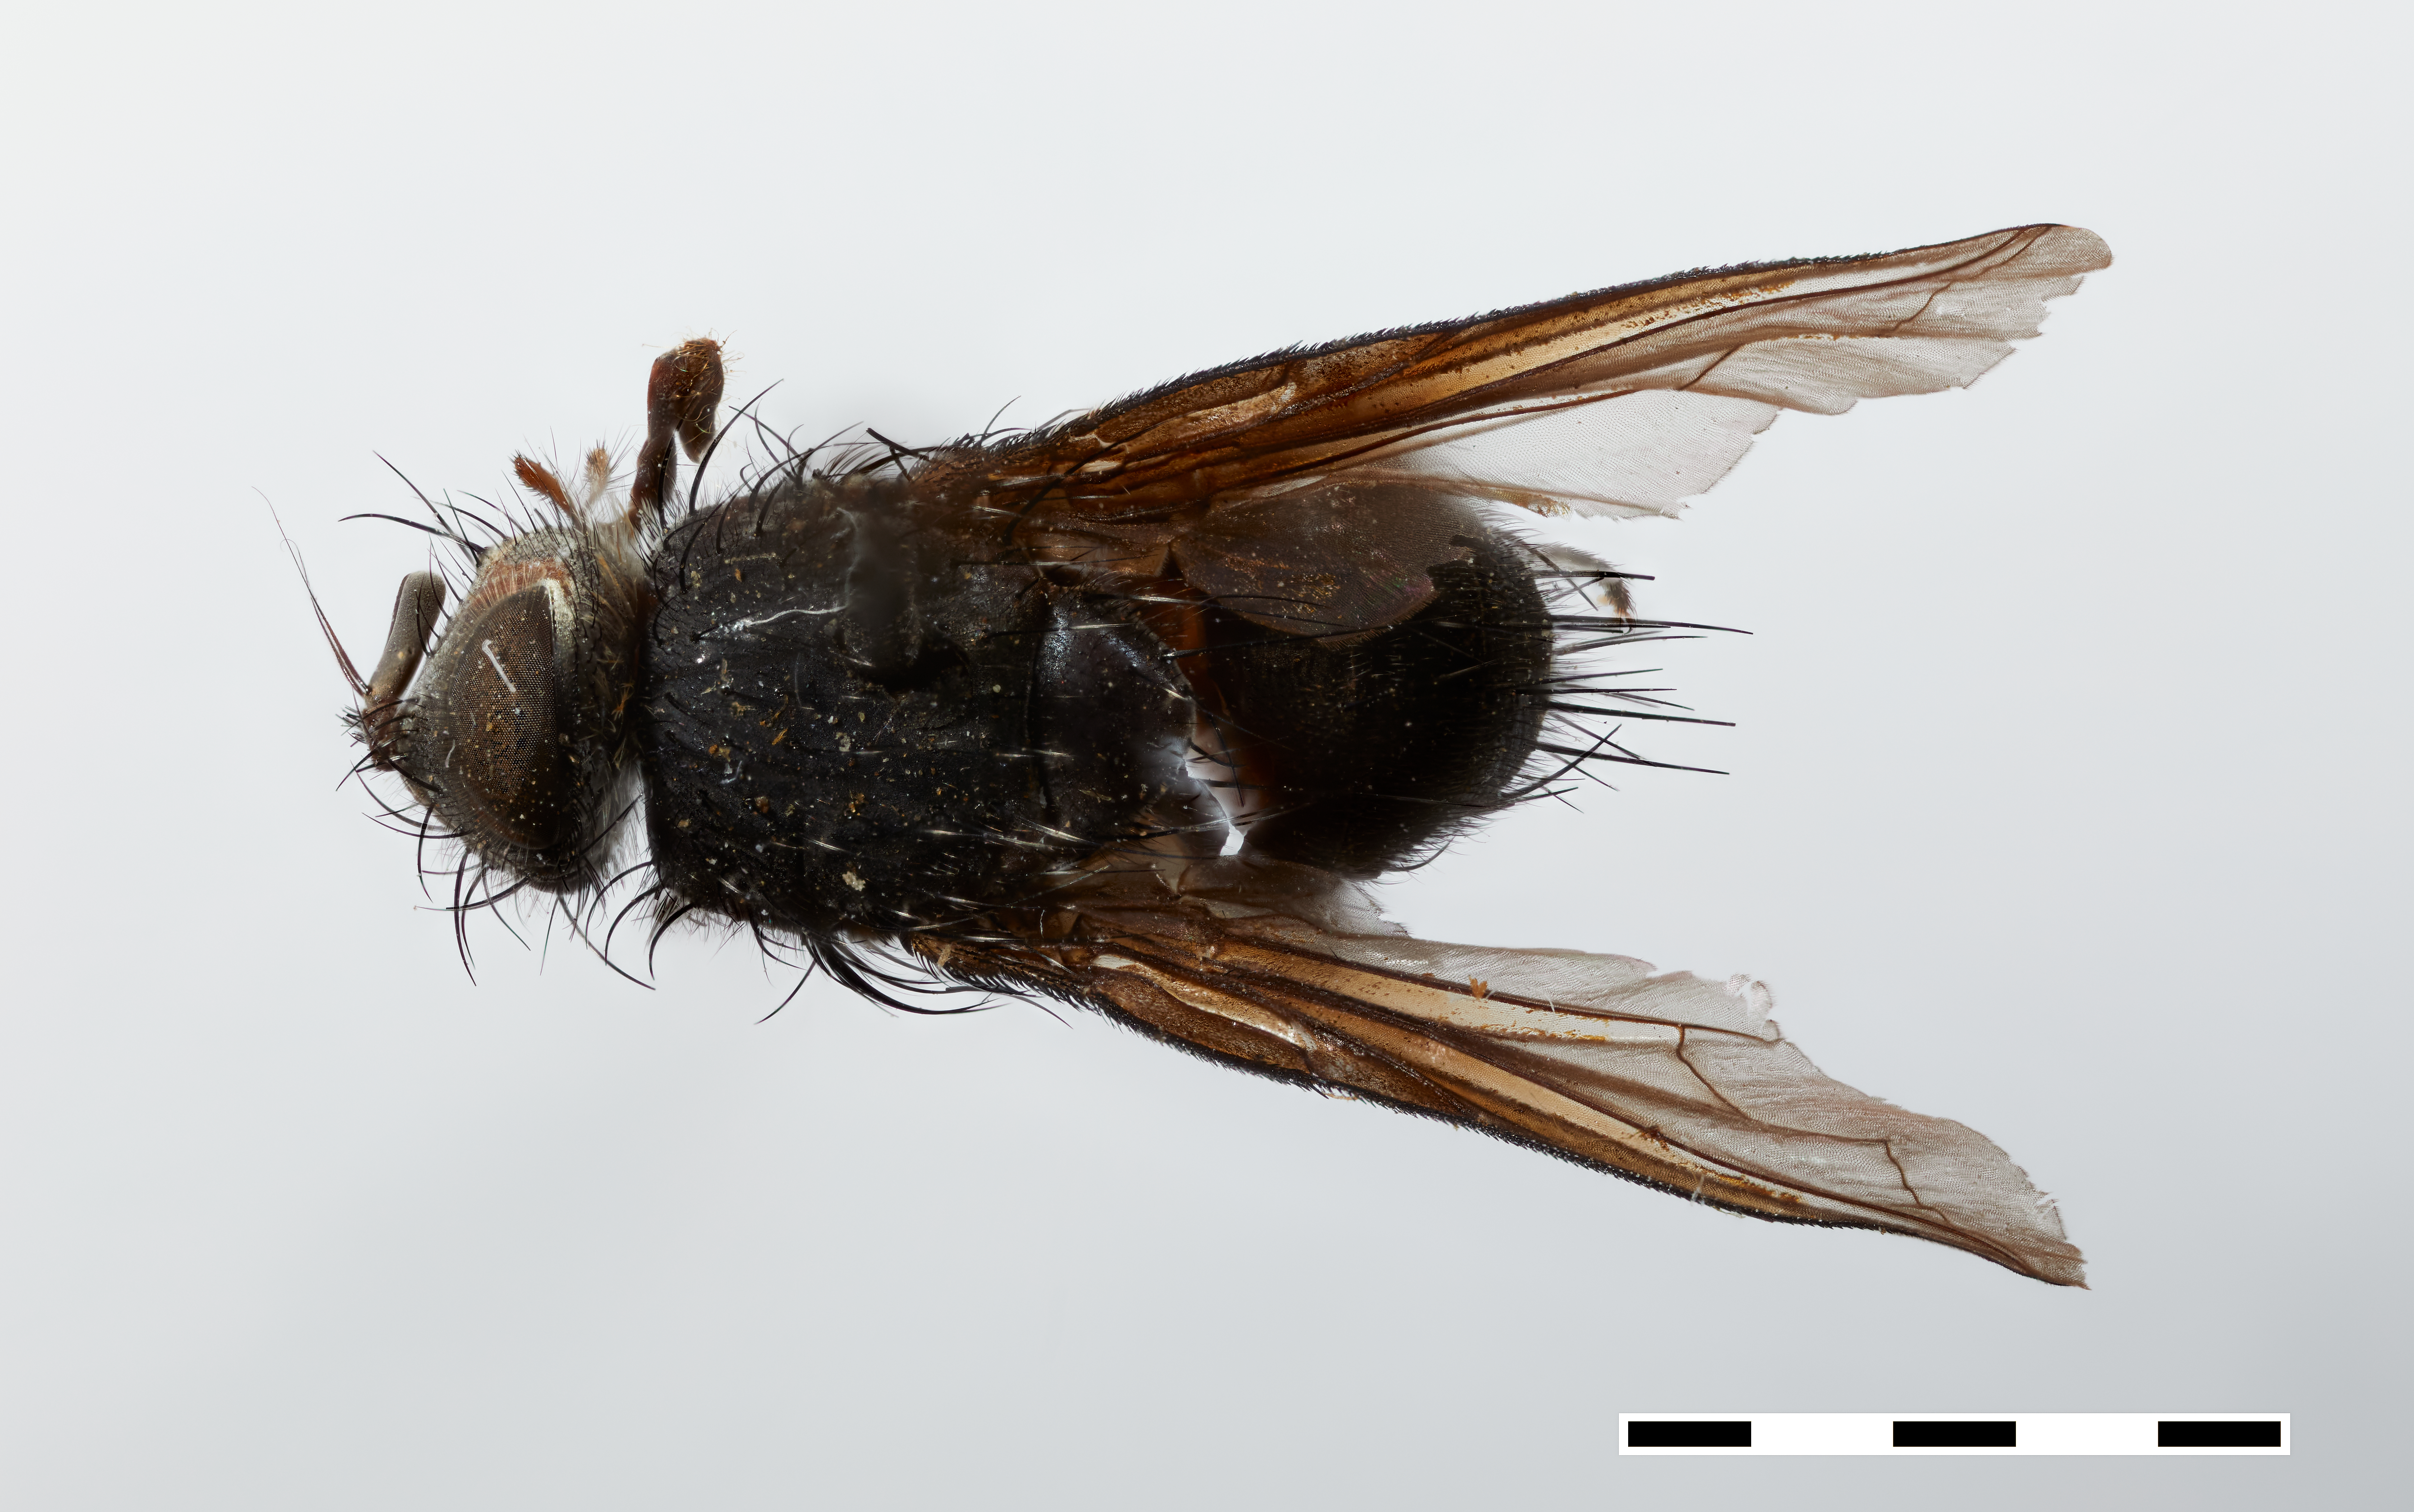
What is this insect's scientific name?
Phorocera fuscosa
